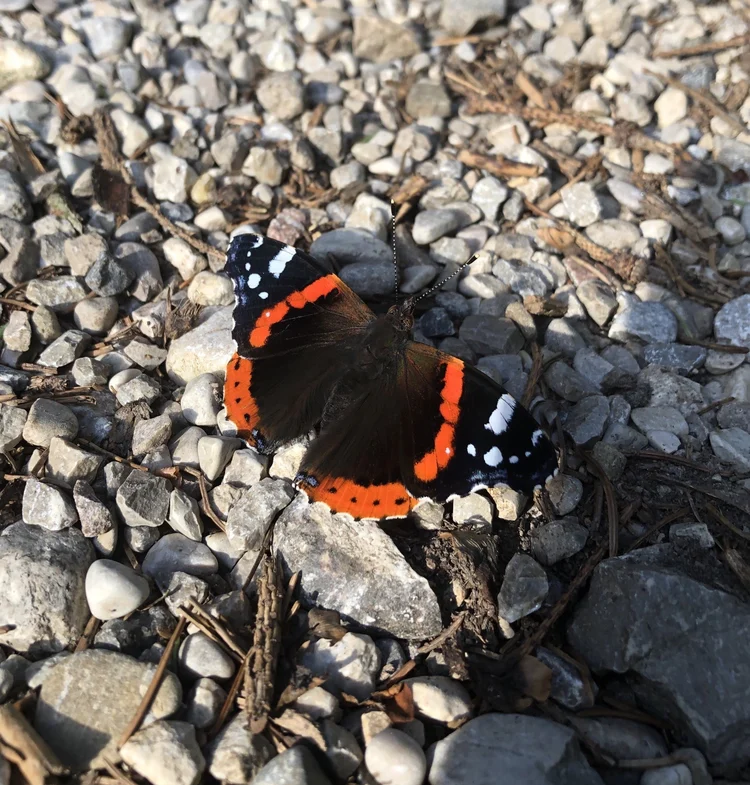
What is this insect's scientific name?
Vanessa atalanta
